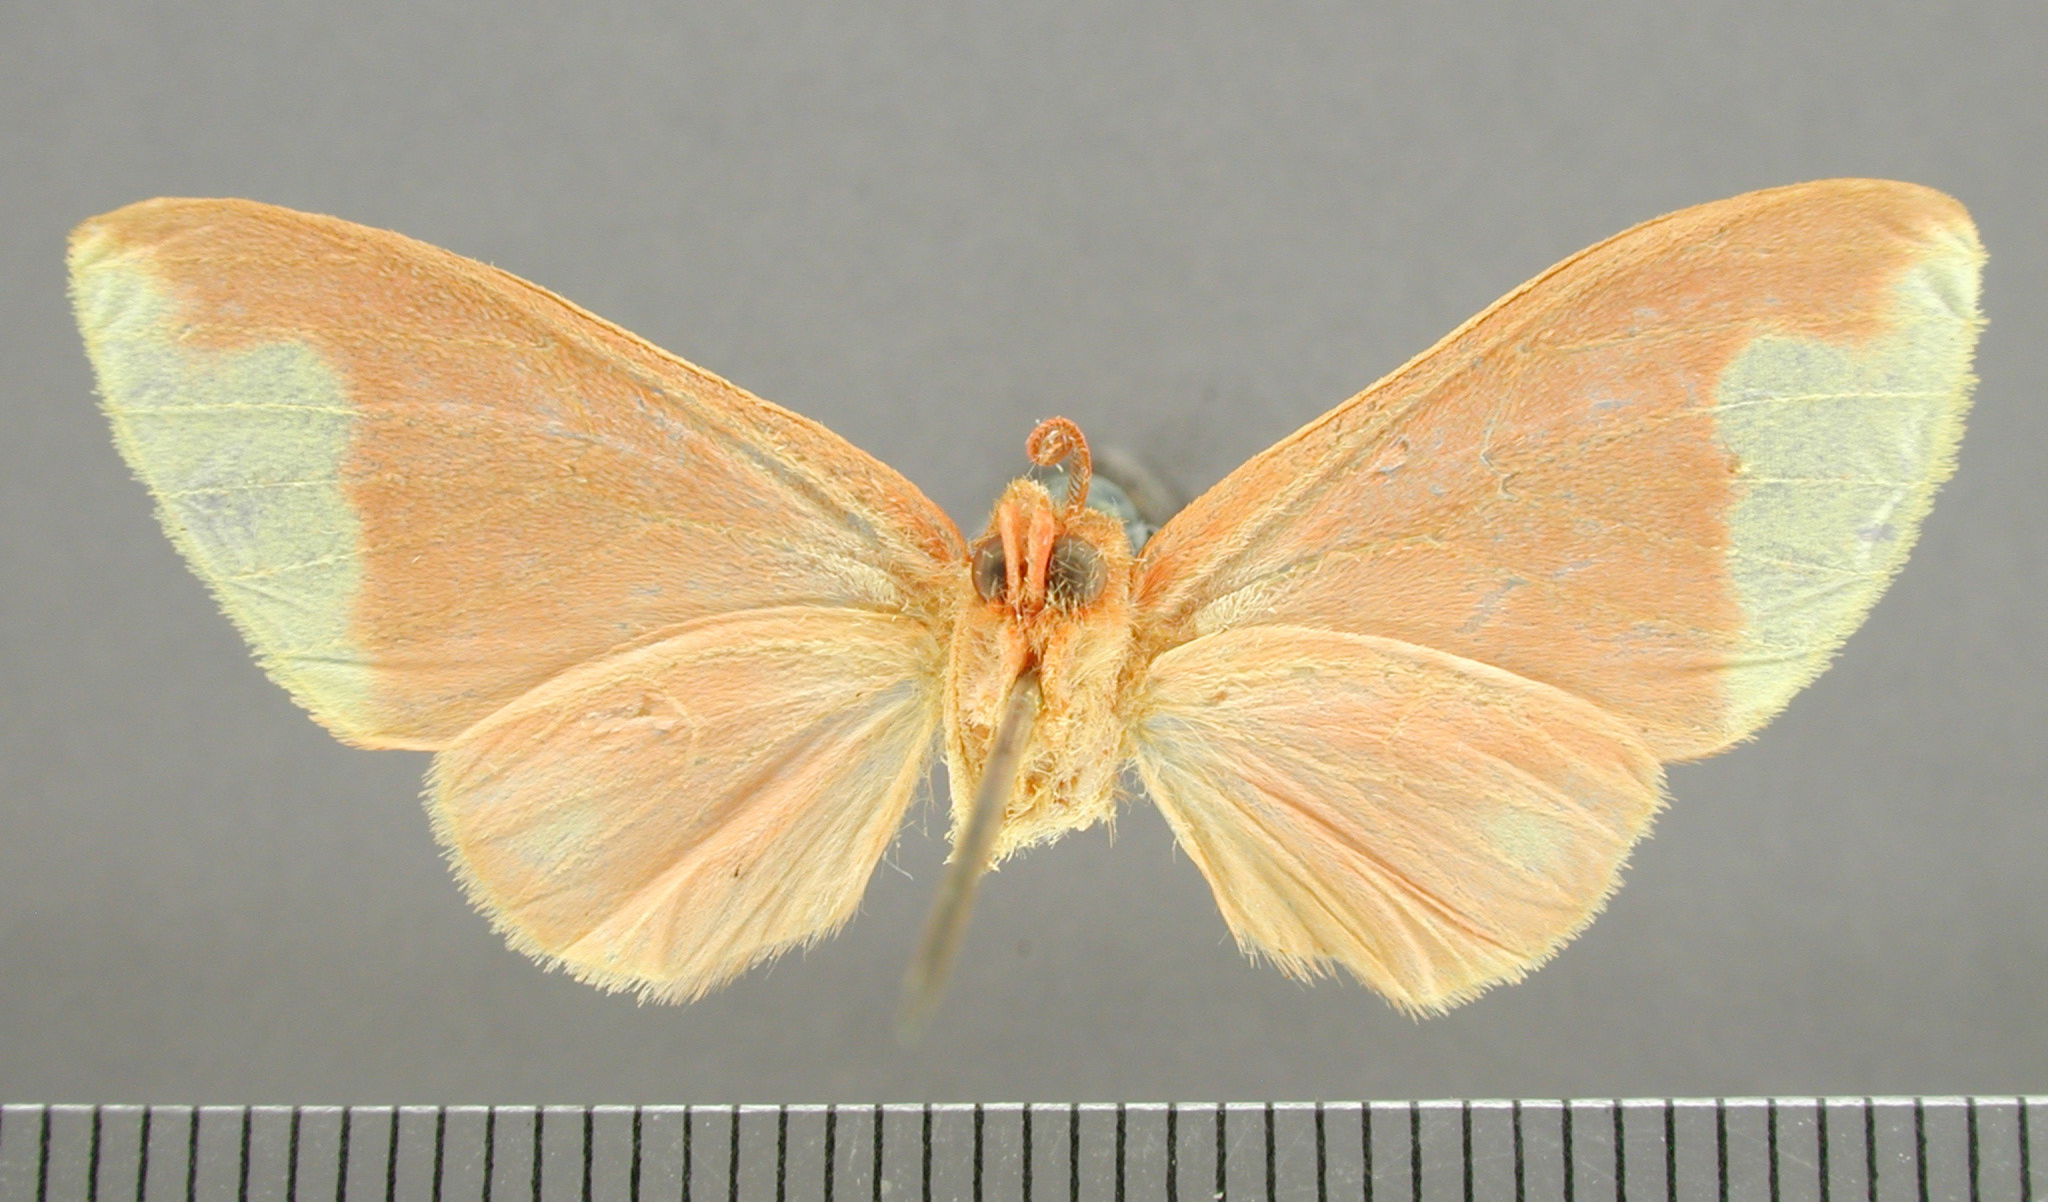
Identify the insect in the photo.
Aphyle intorta
